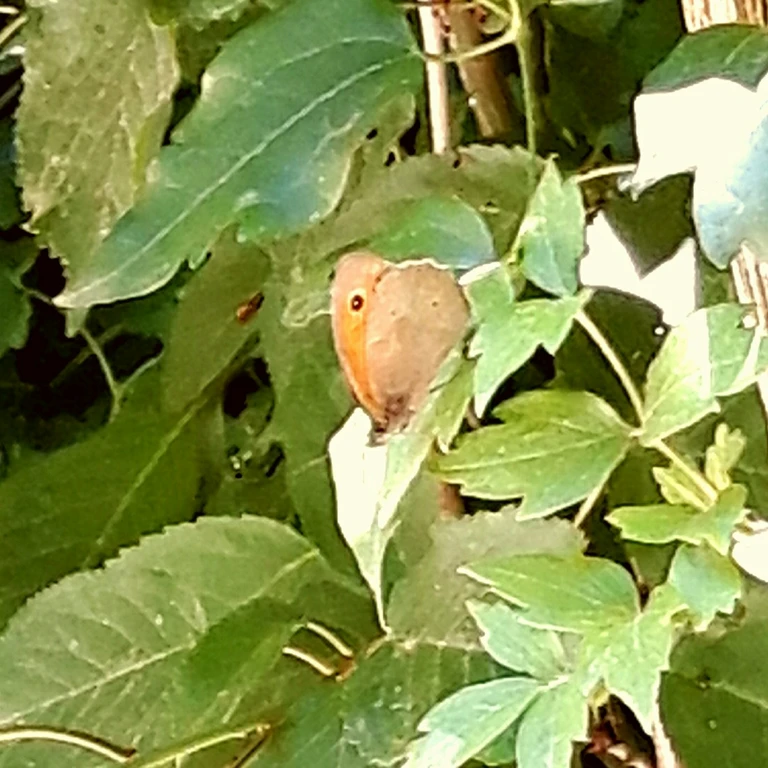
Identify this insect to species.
Maniola jurtina
